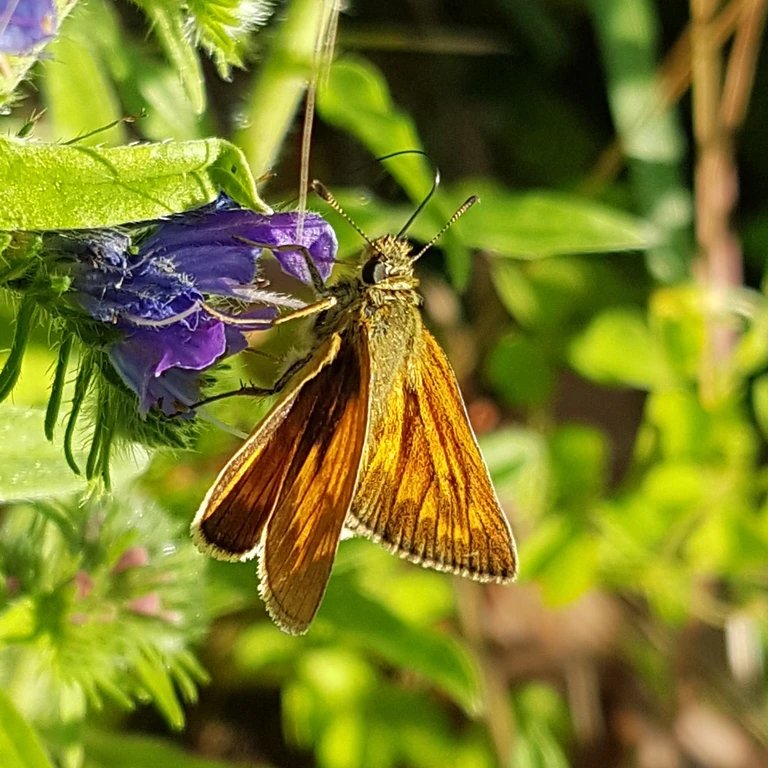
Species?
Ochlodes sylvanus (also Ochlodes venata)
